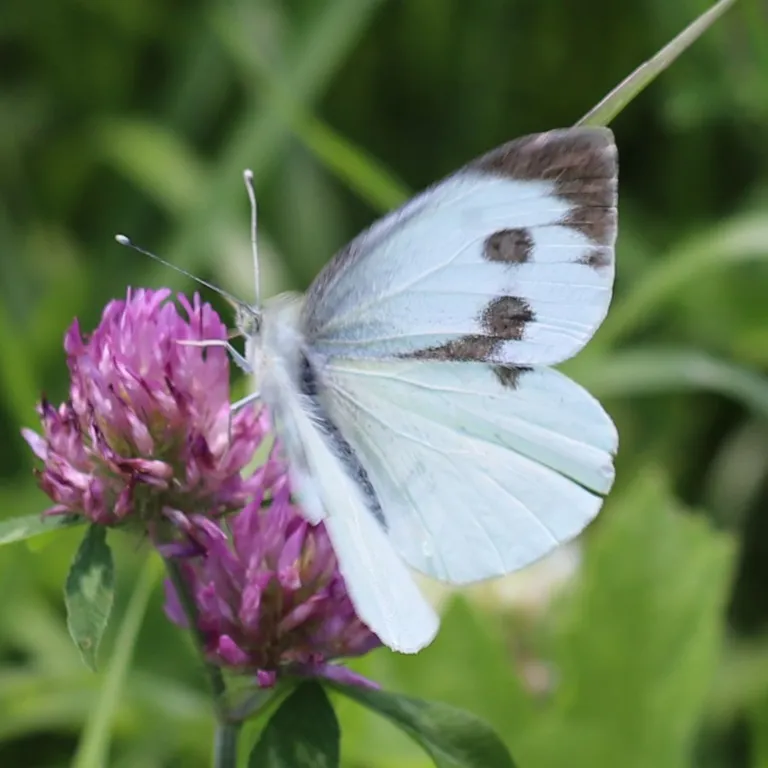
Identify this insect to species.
Pieris brassicae
